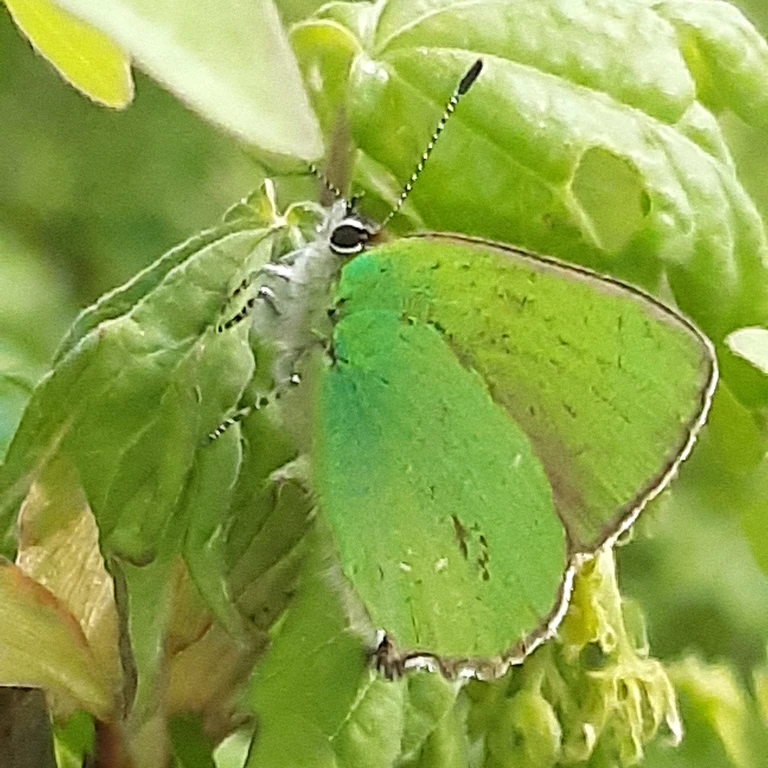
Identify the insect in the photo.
Callophrys rubi
